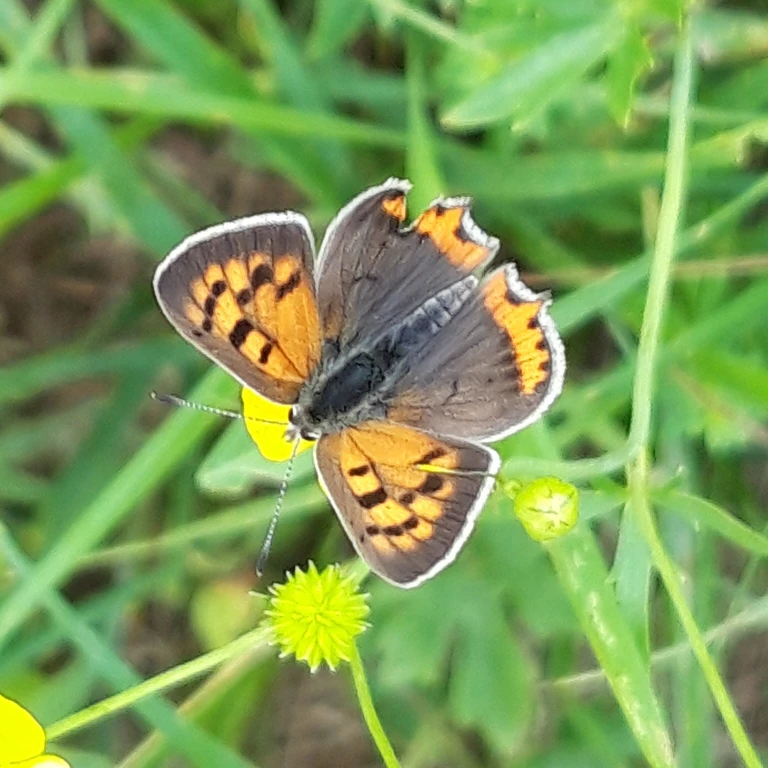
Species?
Lycaena phlaeas
